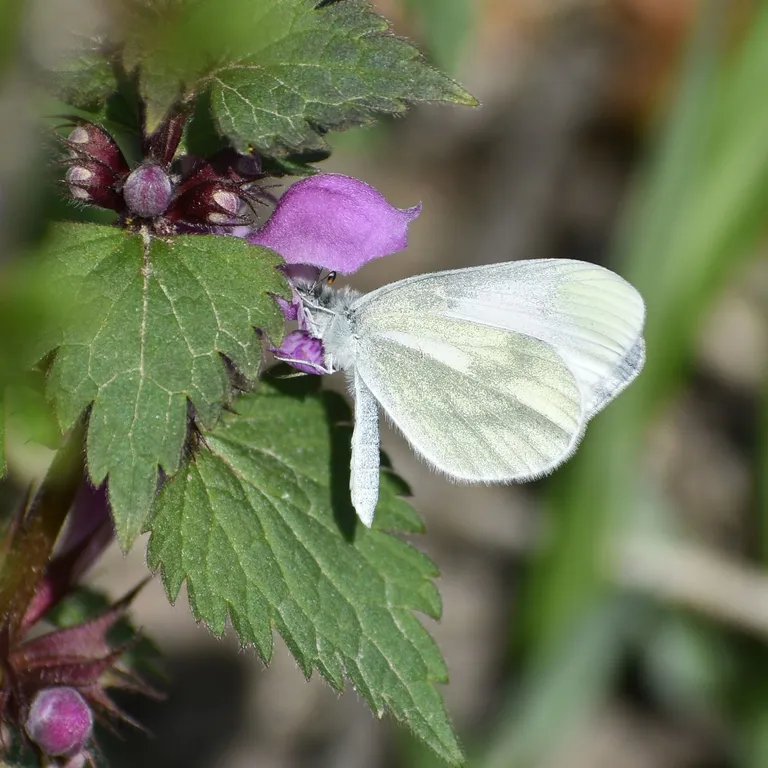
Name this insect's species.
Leptidea sinapis/juvernica
